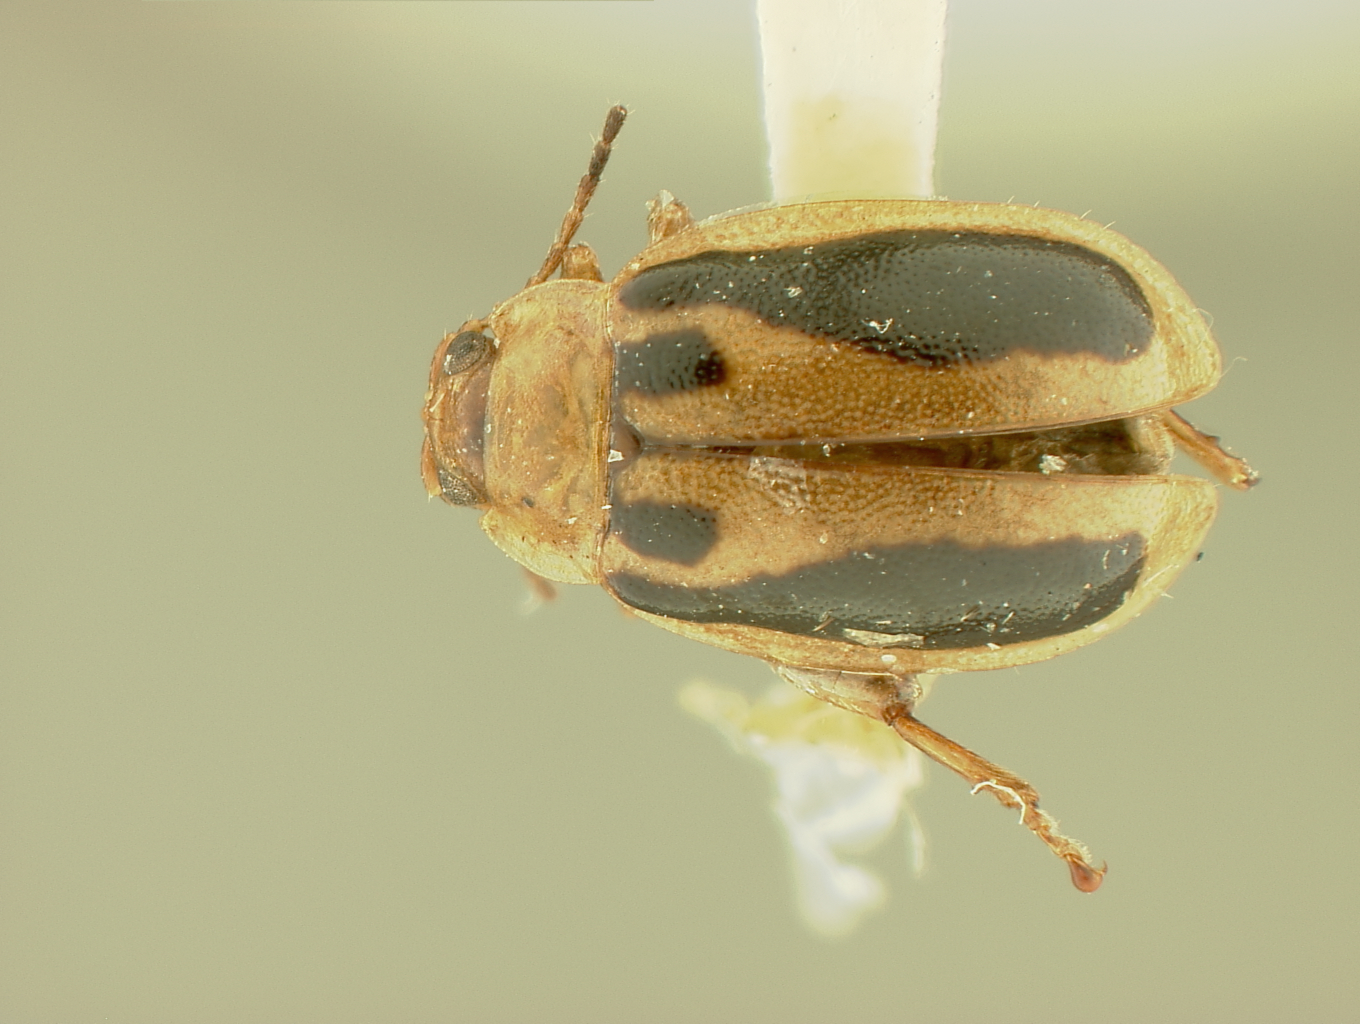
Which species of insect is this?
Oedionychis pervittata (also Oedionychus pervittata)
